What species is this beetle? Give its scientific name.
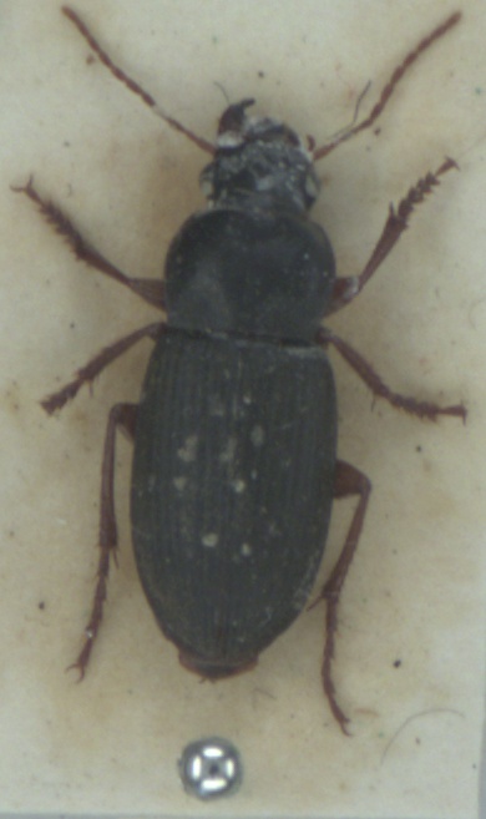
Harpalus rufipes
